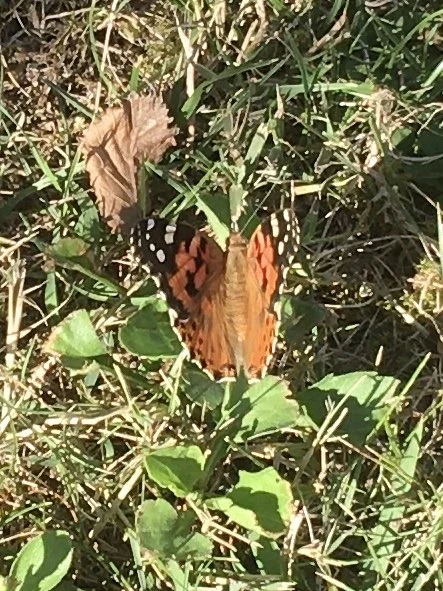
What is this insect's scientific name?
Vanessa cardui
